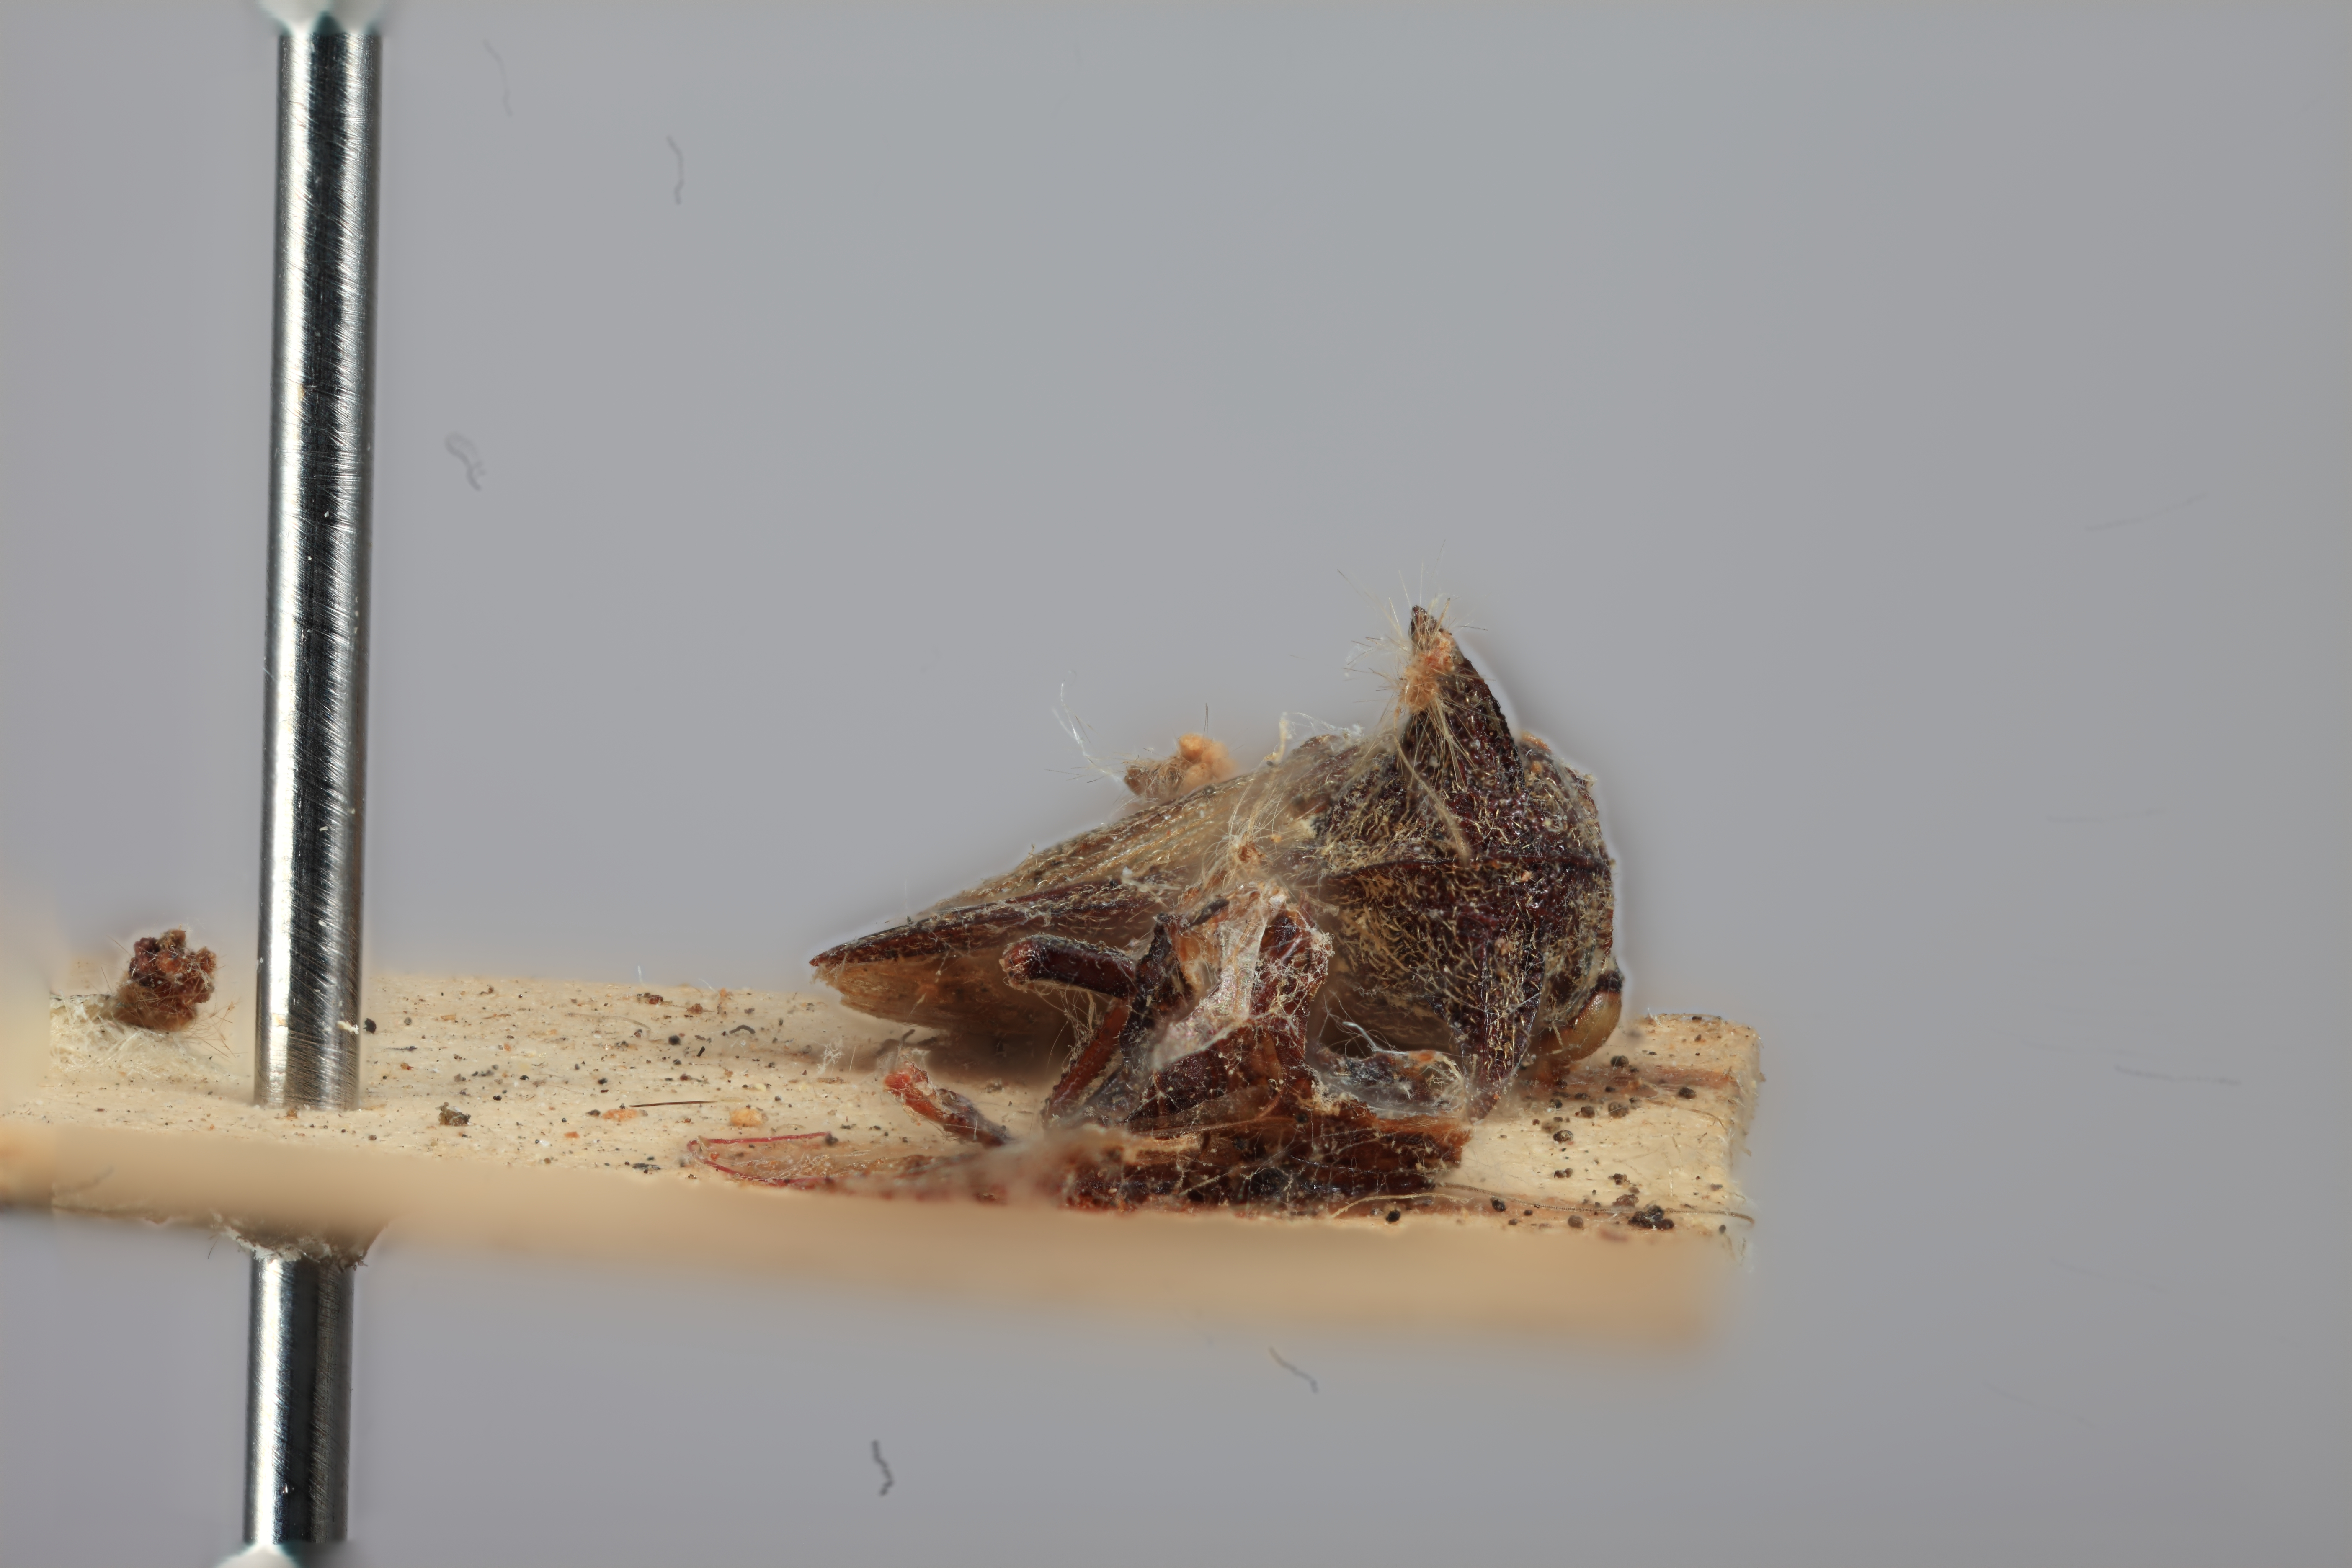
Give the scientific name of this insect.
Acanthucus kershawi
